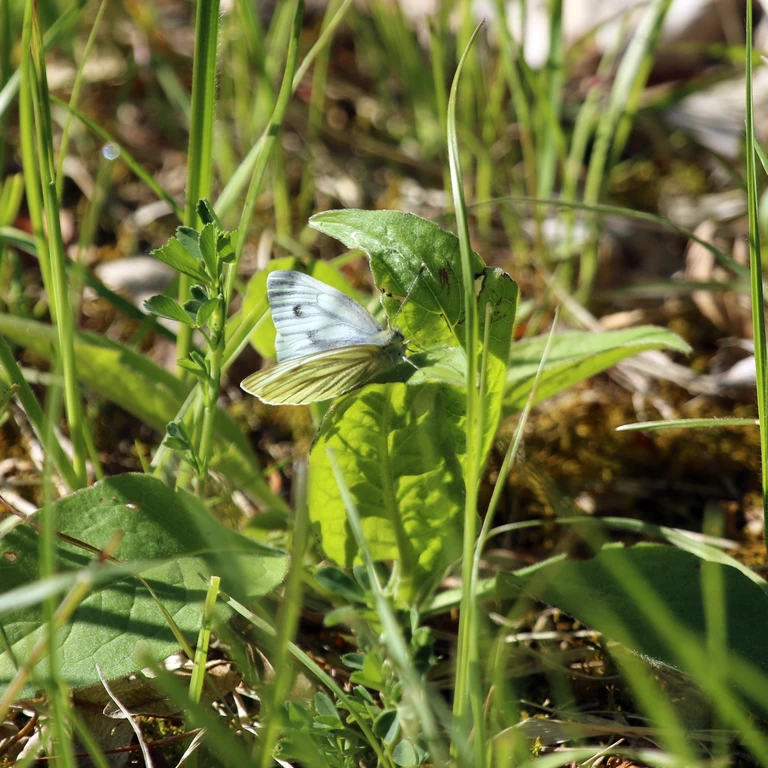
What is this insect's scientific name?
Pieris napi
